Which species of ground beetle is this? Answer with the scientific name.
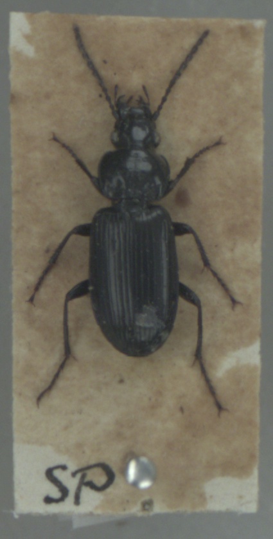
Pterostichus nigrita
